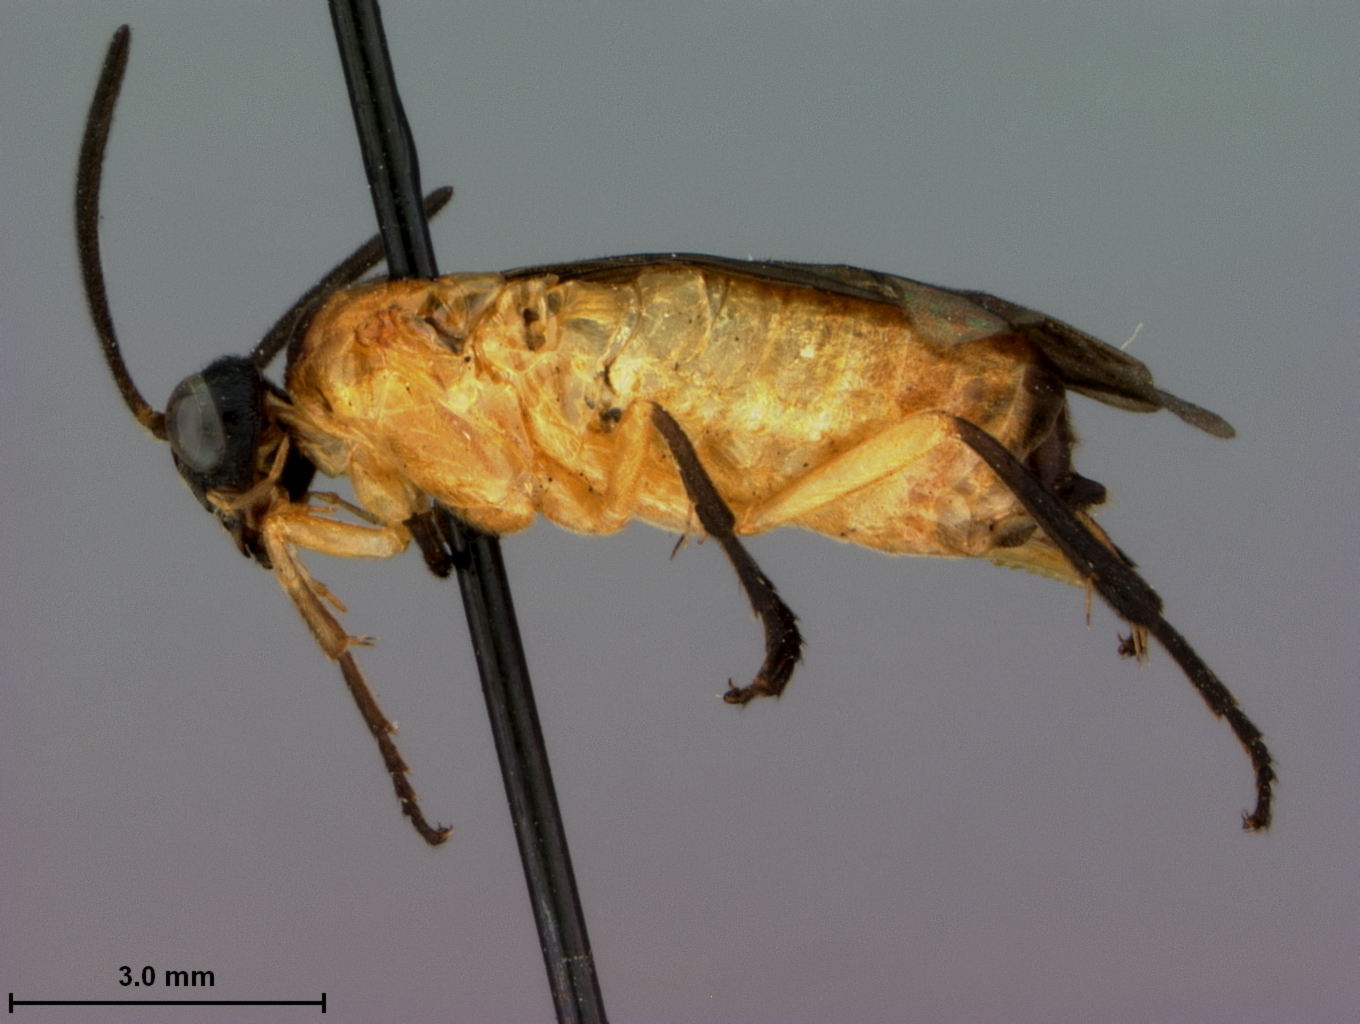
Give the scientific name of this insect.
Caloptilia nigrostoma
